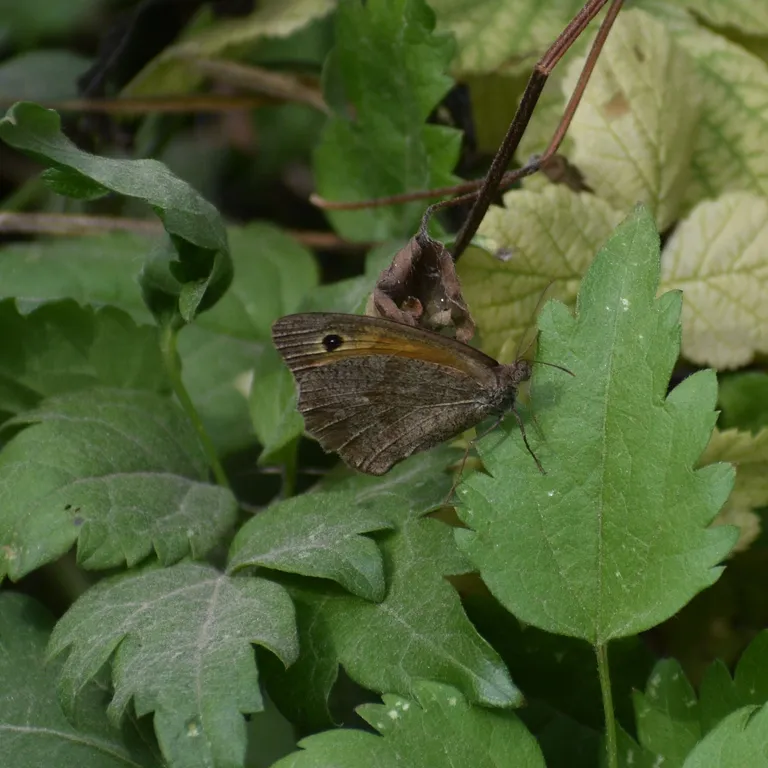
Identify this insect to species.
Maniola jurtina
